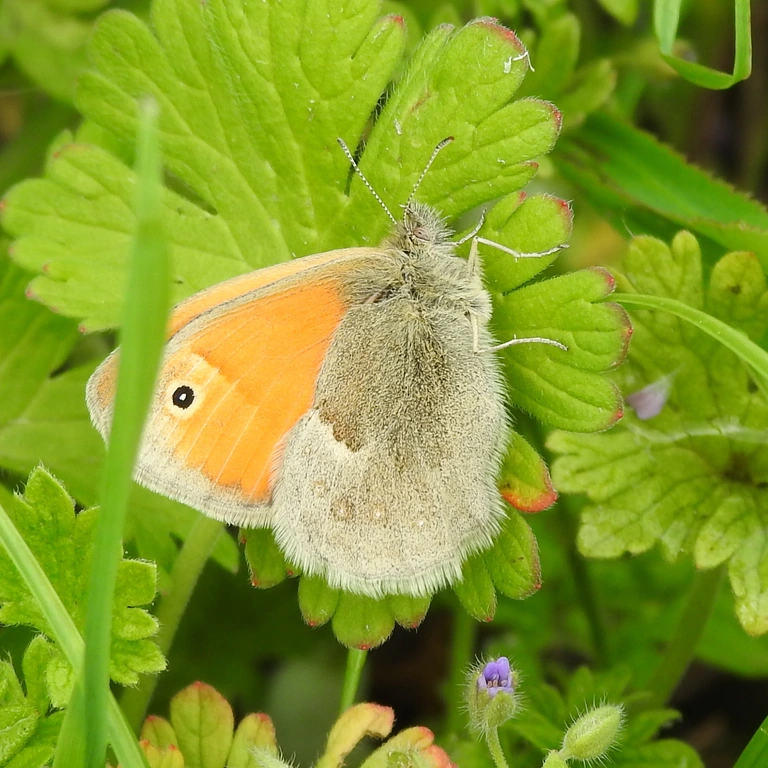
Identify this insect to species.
Coenonympha pamphilus
